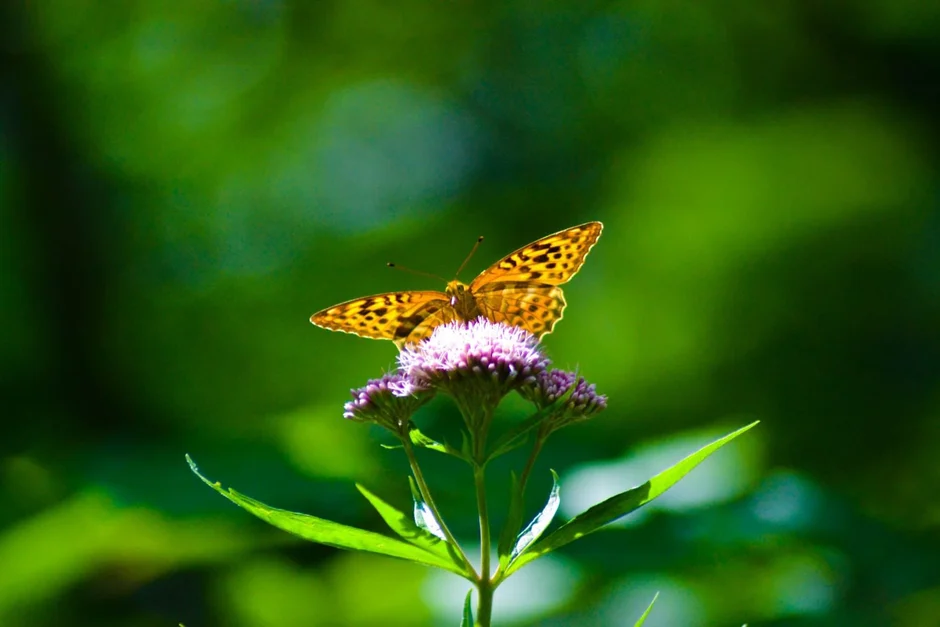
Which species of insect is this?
Argynnis paphia
